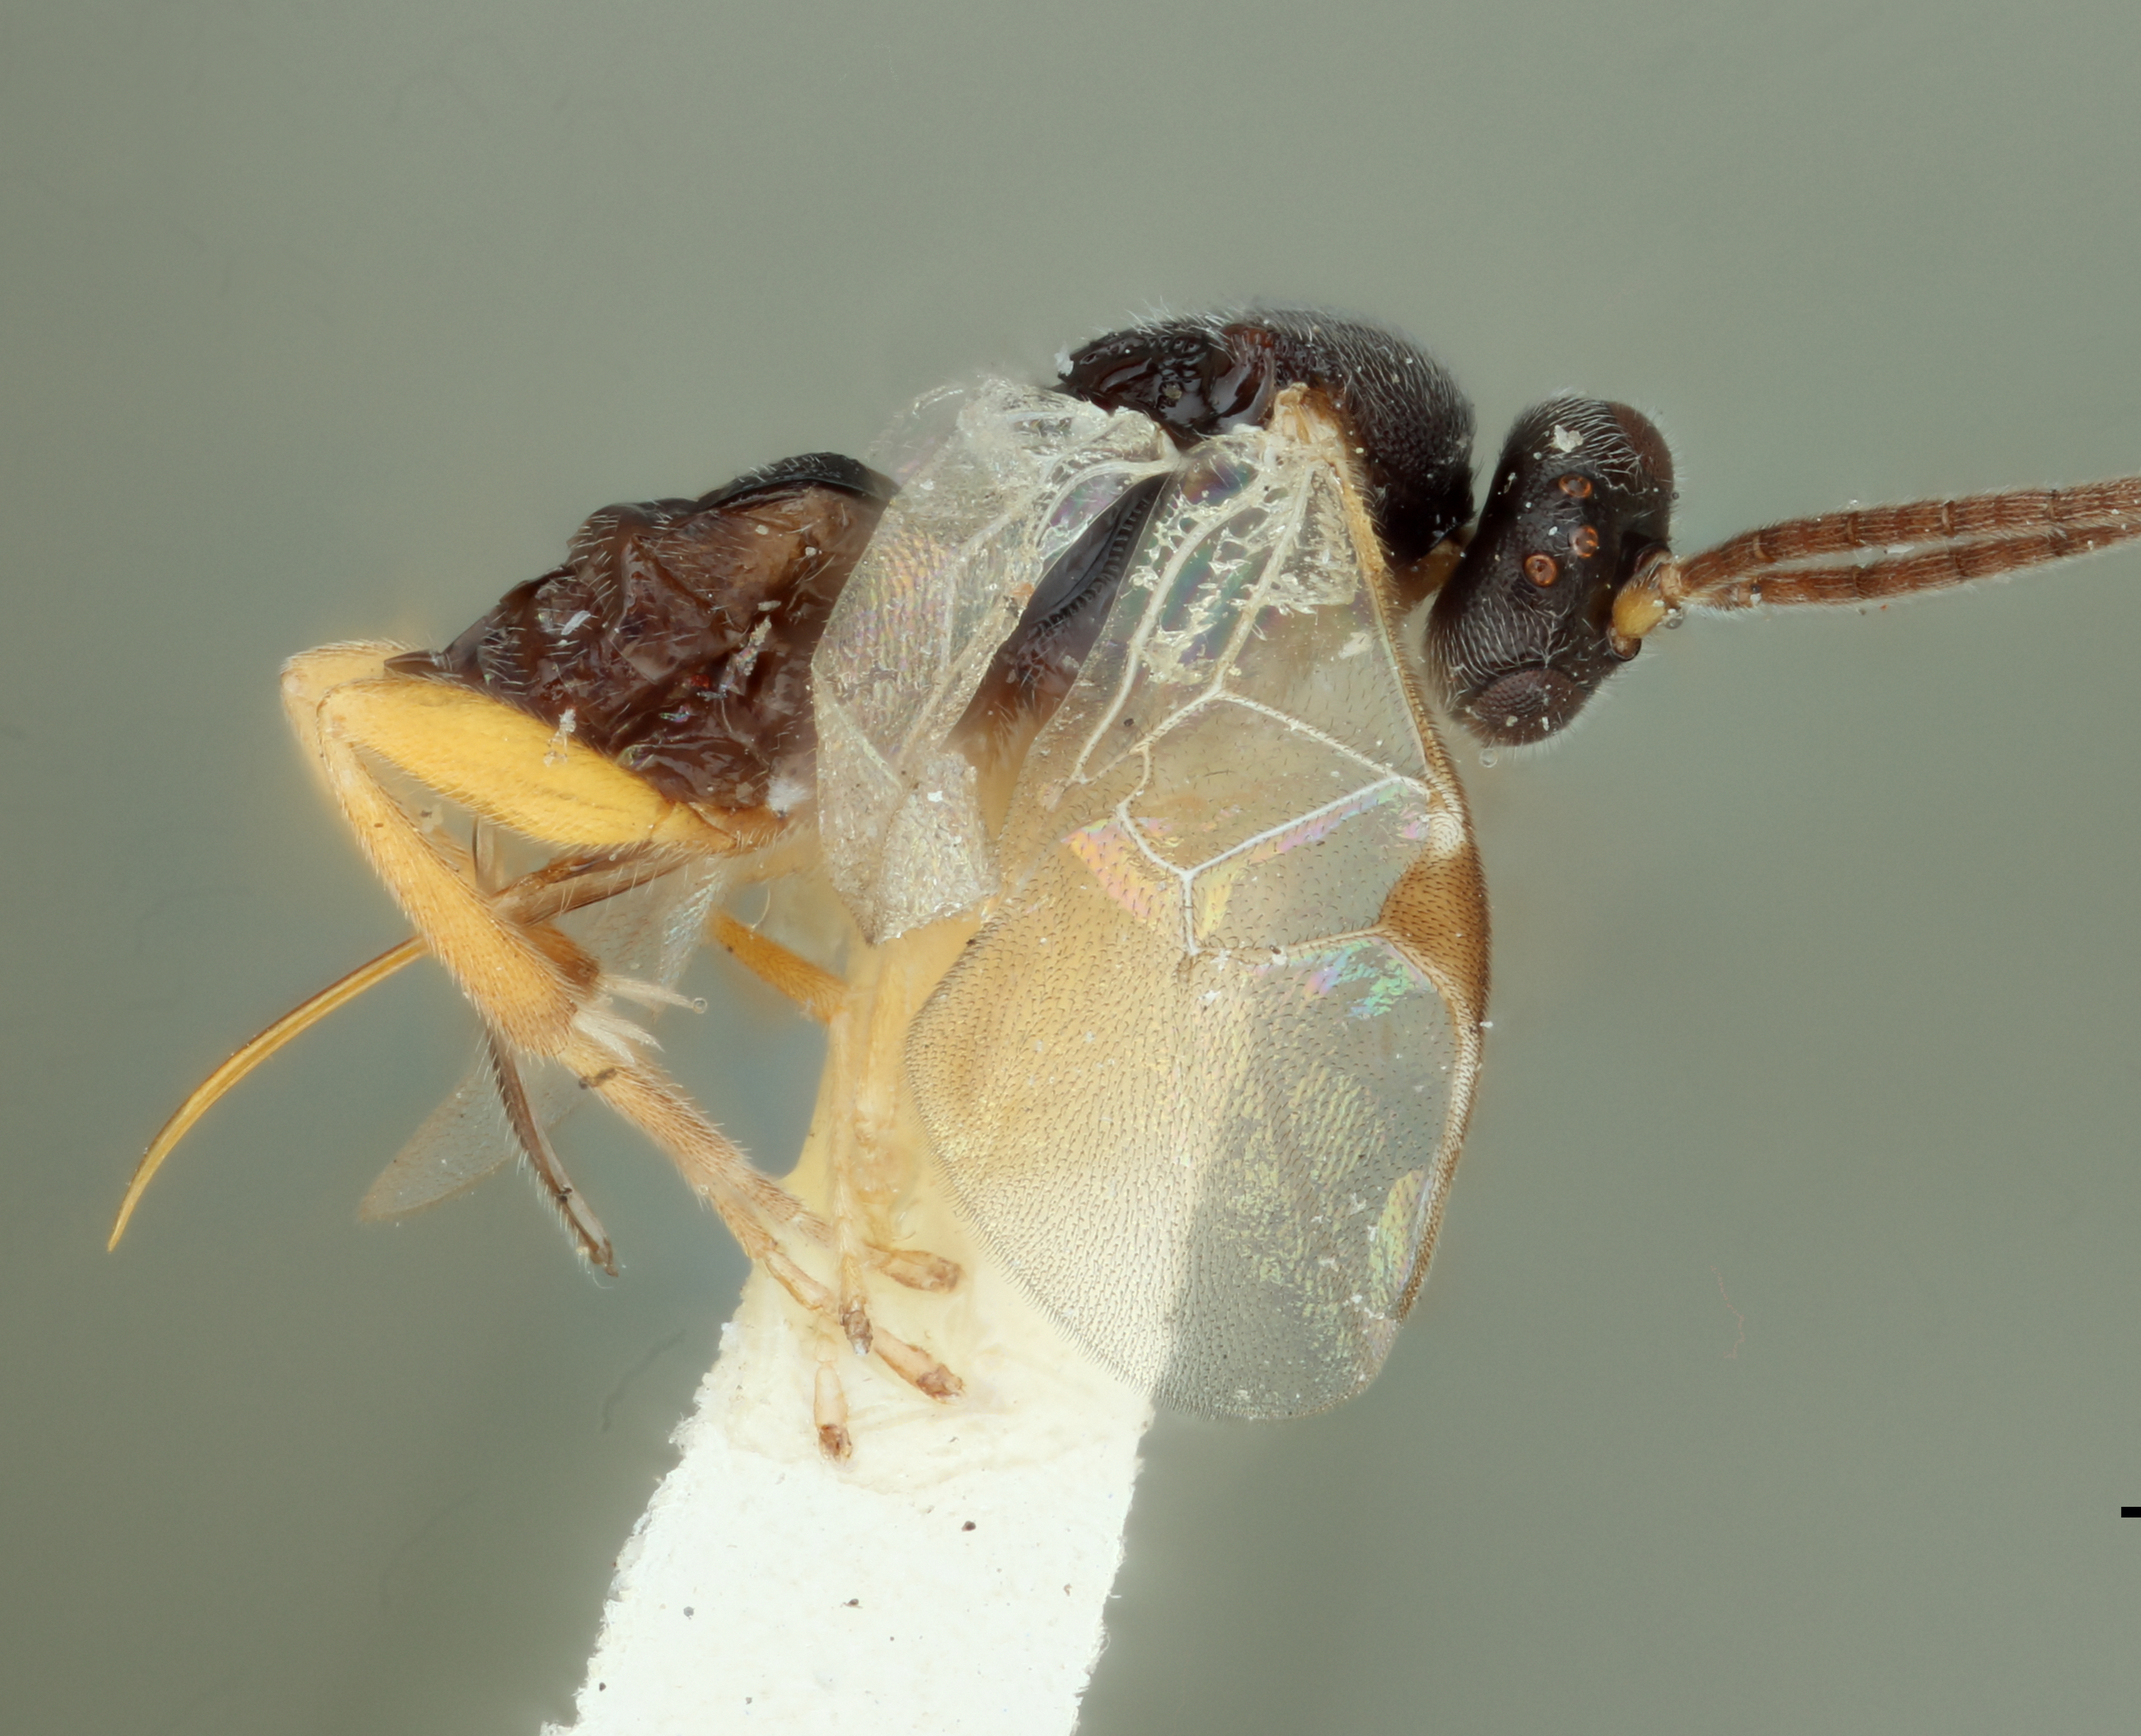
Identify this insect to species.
Urogaster stantoni
